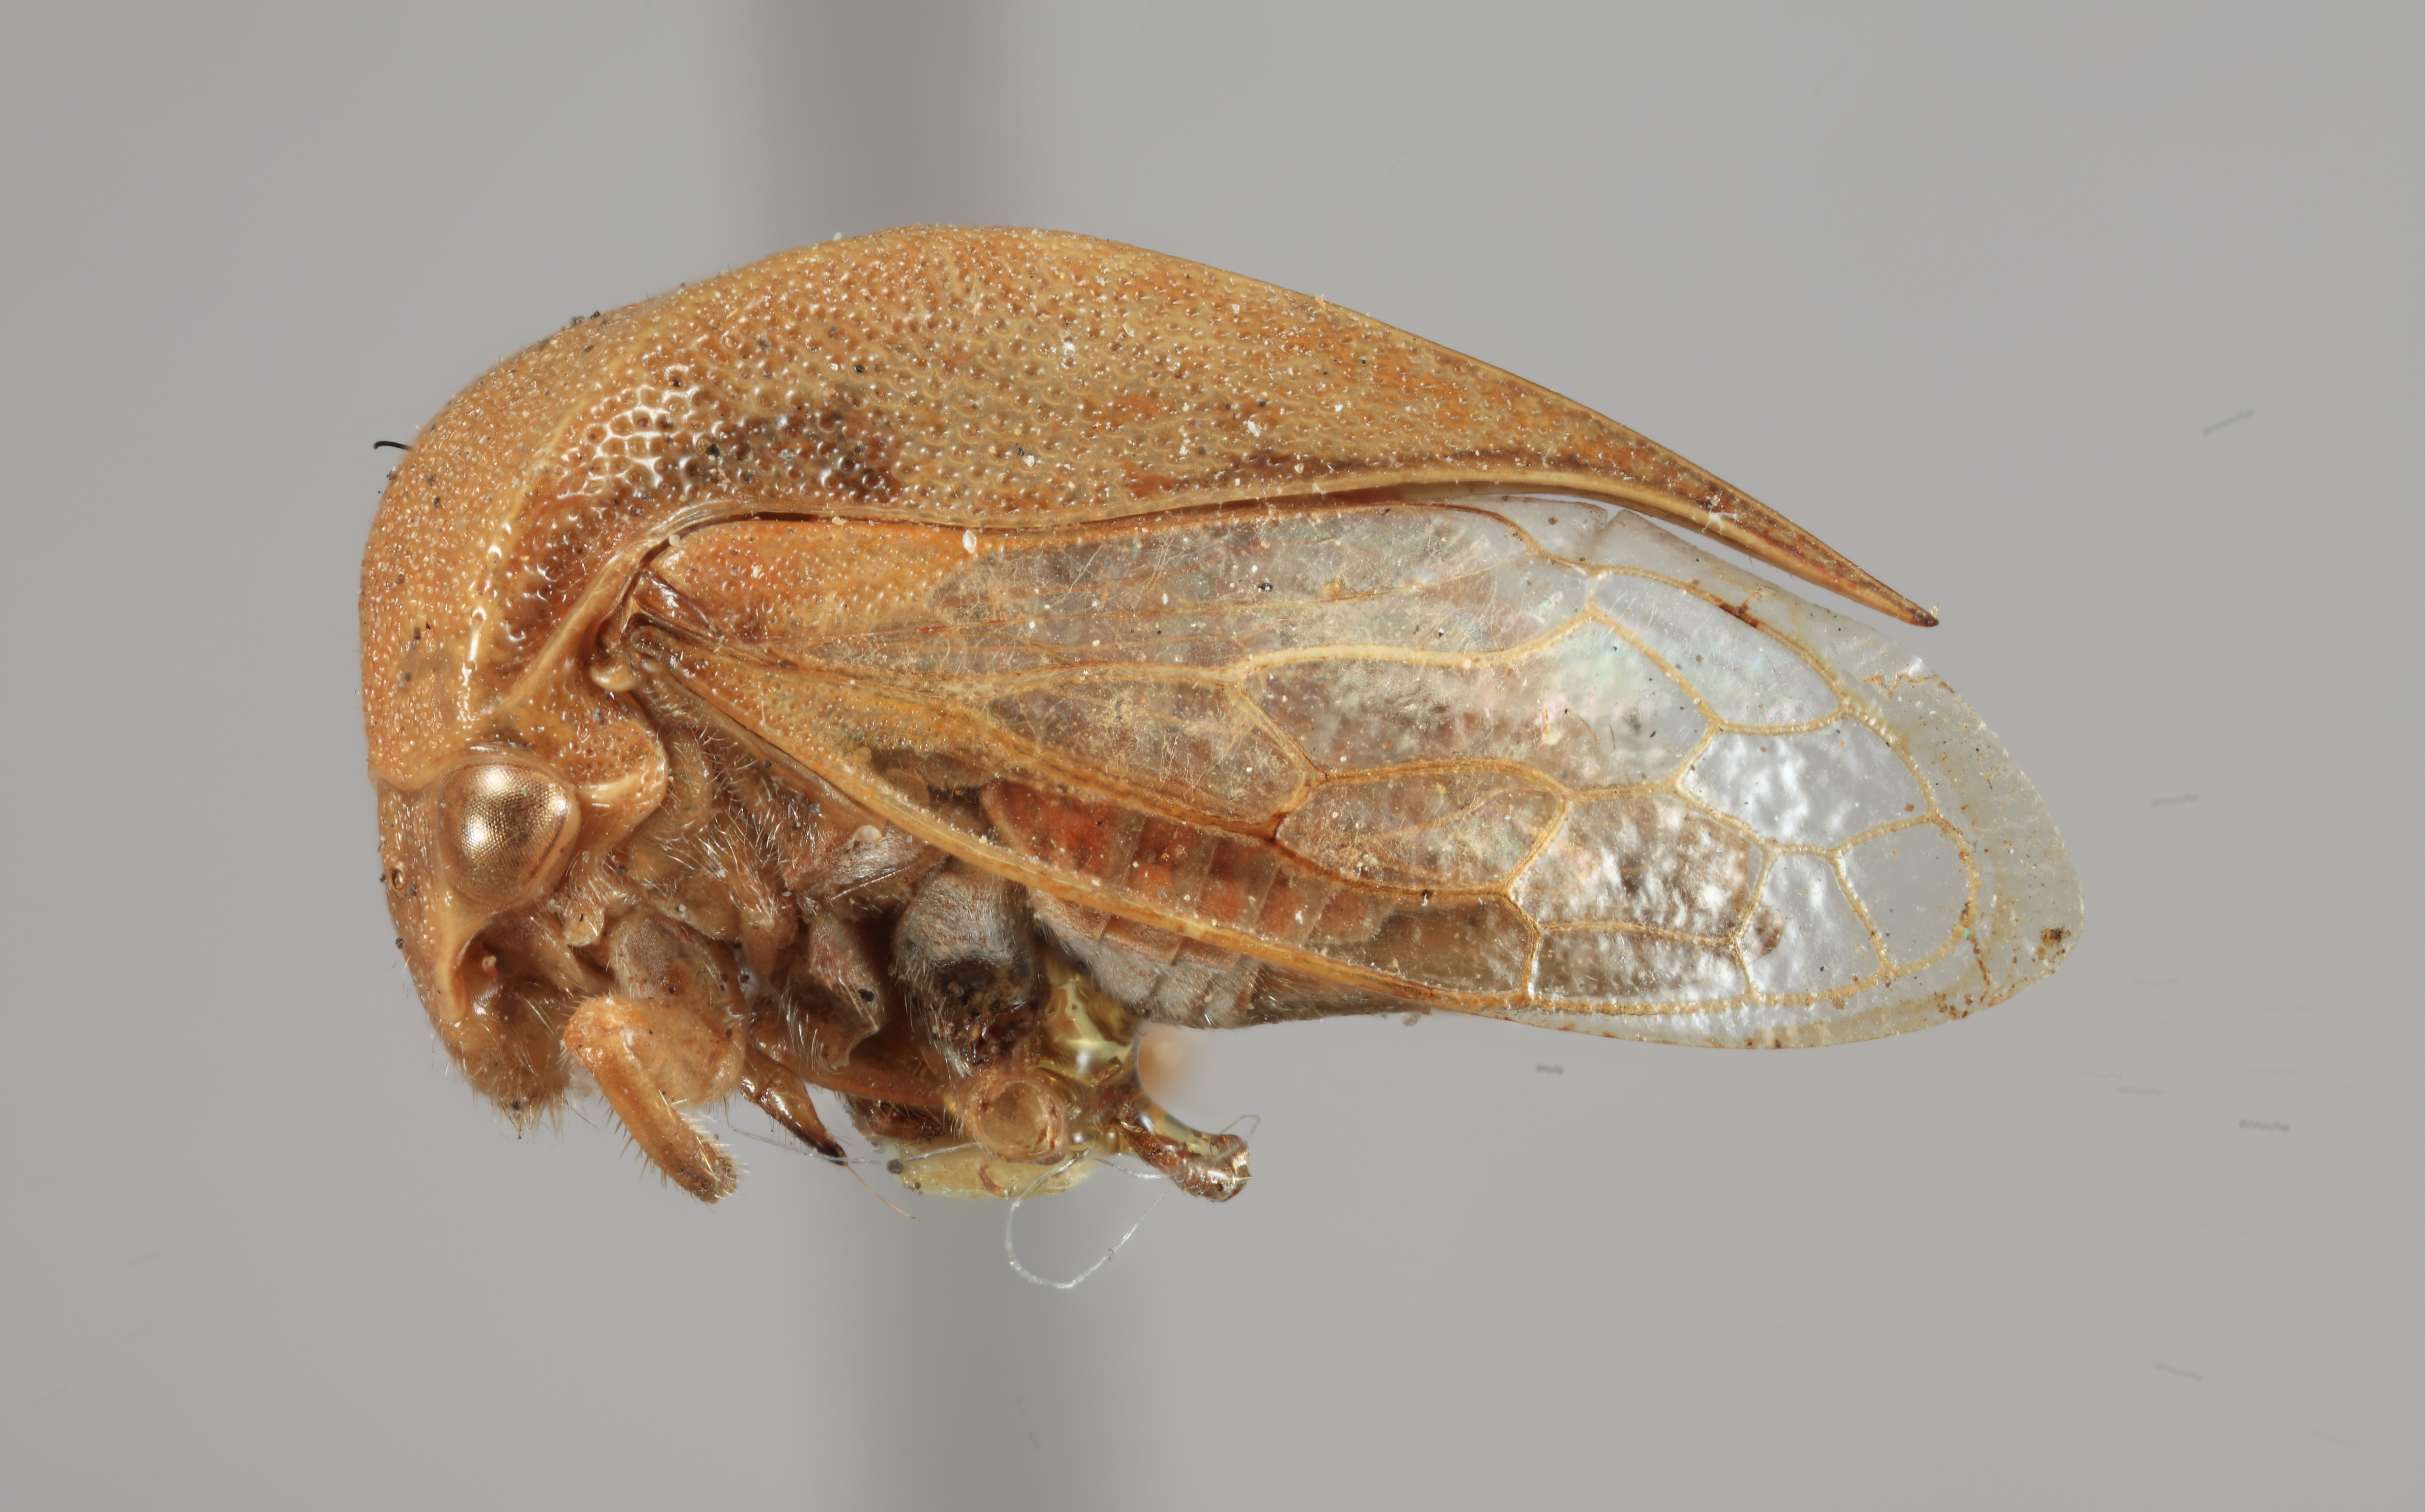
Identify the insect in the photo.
Stictocephala festina
